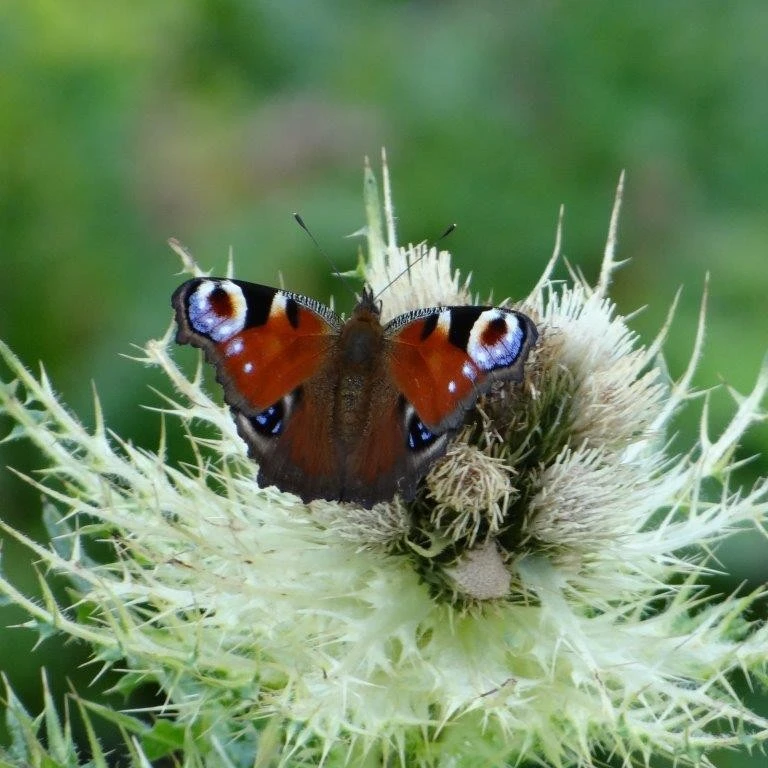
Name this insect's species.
Aglais io
